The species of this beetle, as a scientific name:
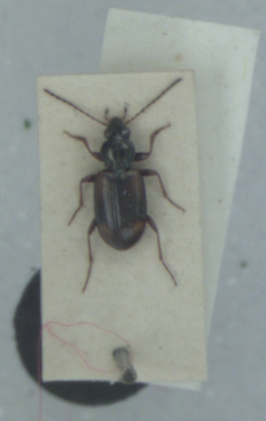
Bembidion bruxellense
